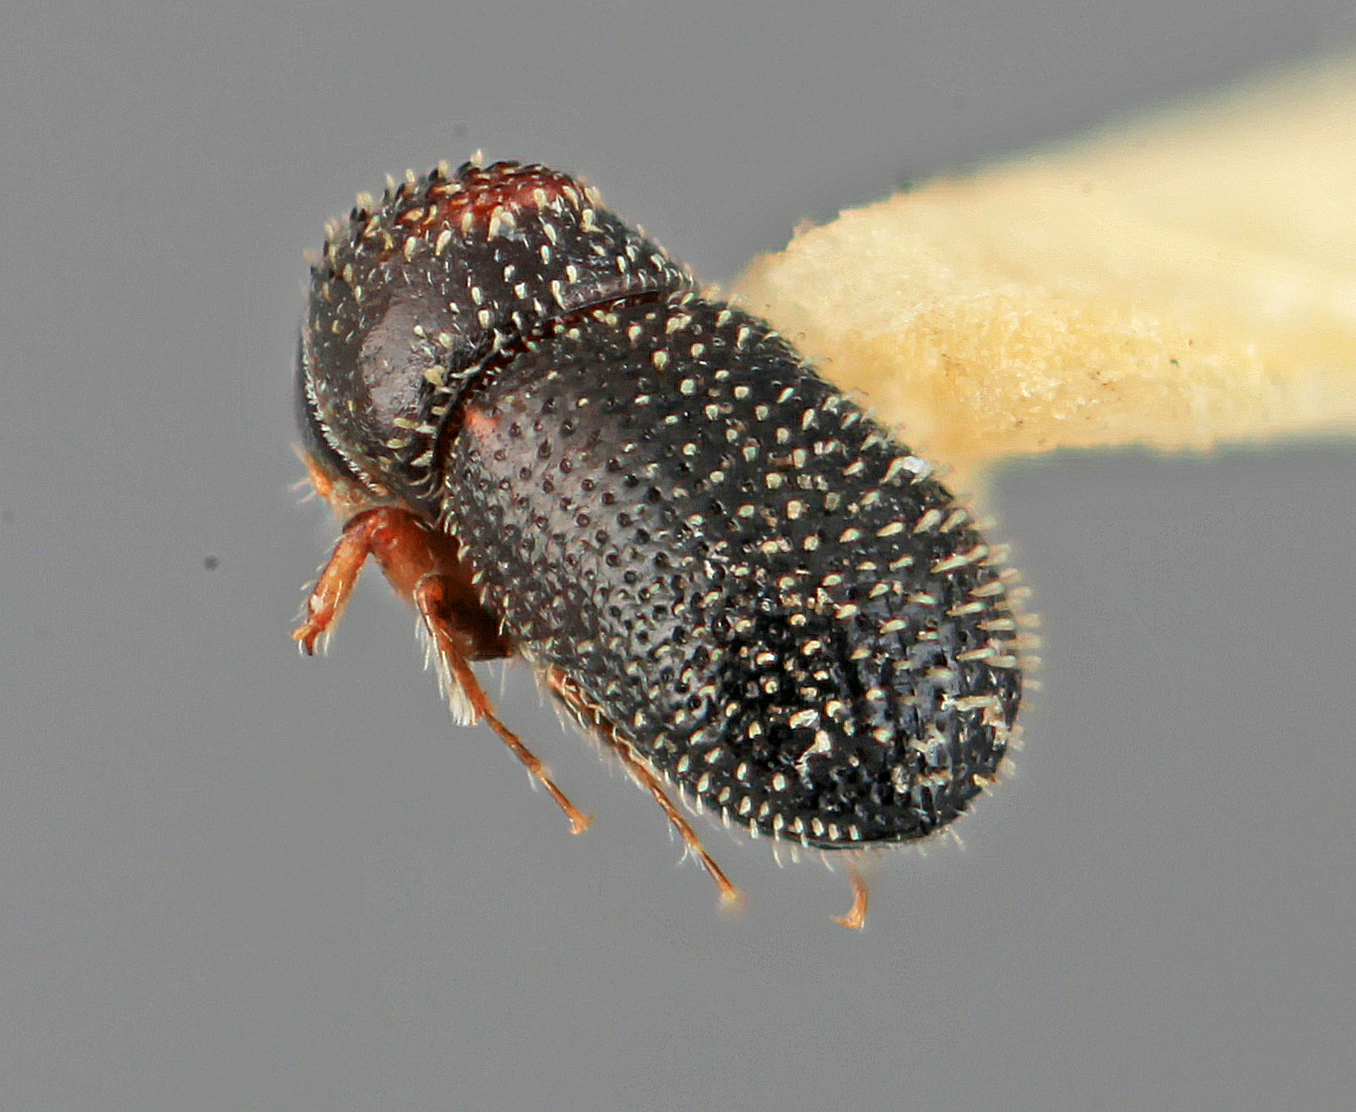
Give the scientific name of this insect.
Pseudothysanoes furvatus
